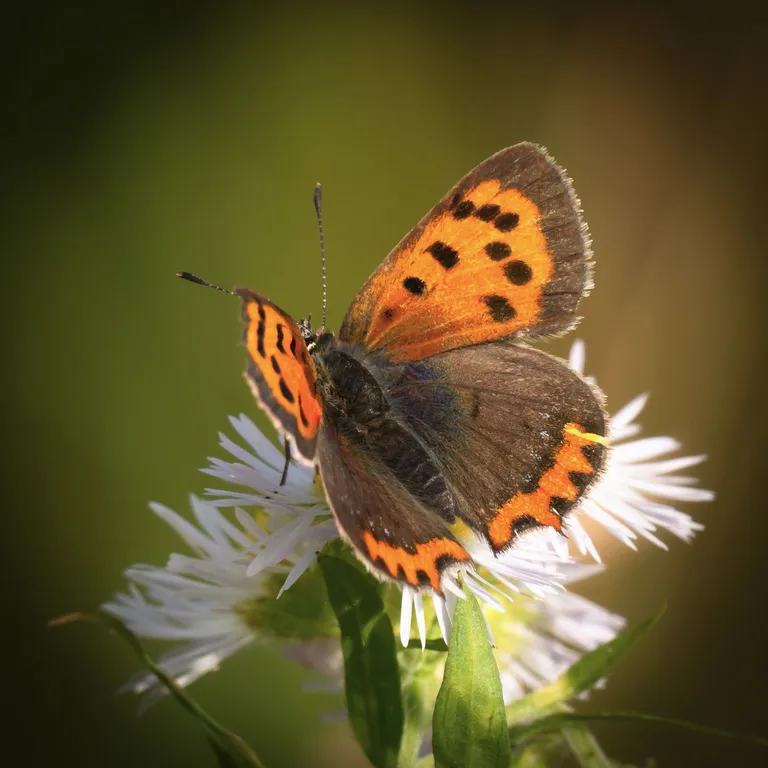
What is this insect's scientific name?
Lycaena phlaeas
